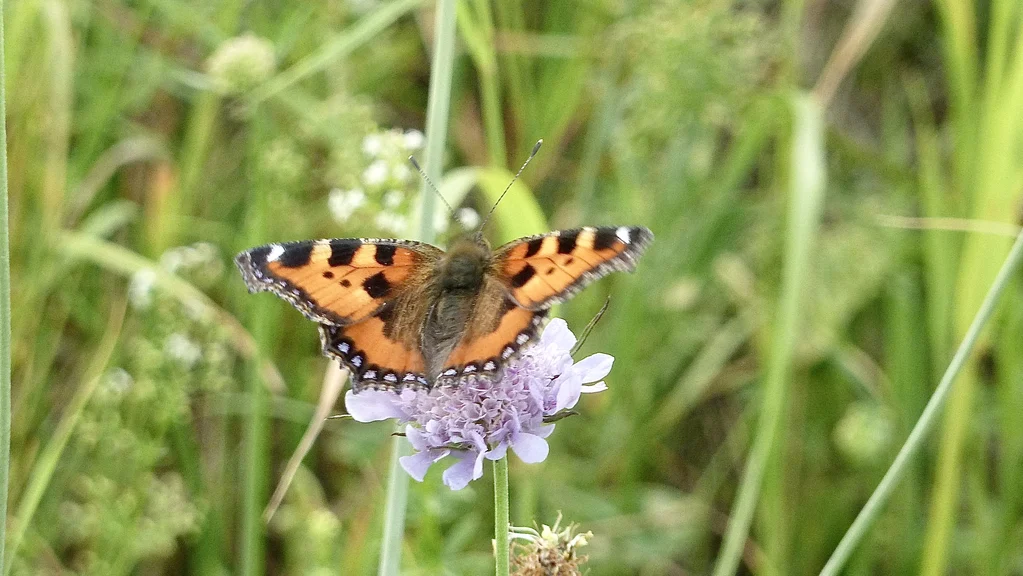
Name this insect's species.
Aglais urticae
